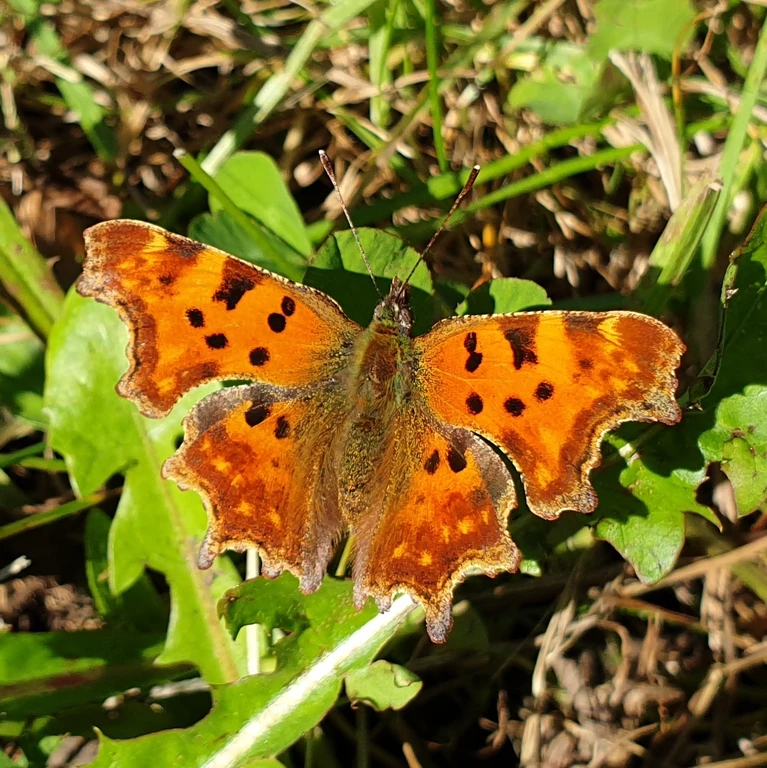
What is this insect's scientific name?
Polygonia c-album
